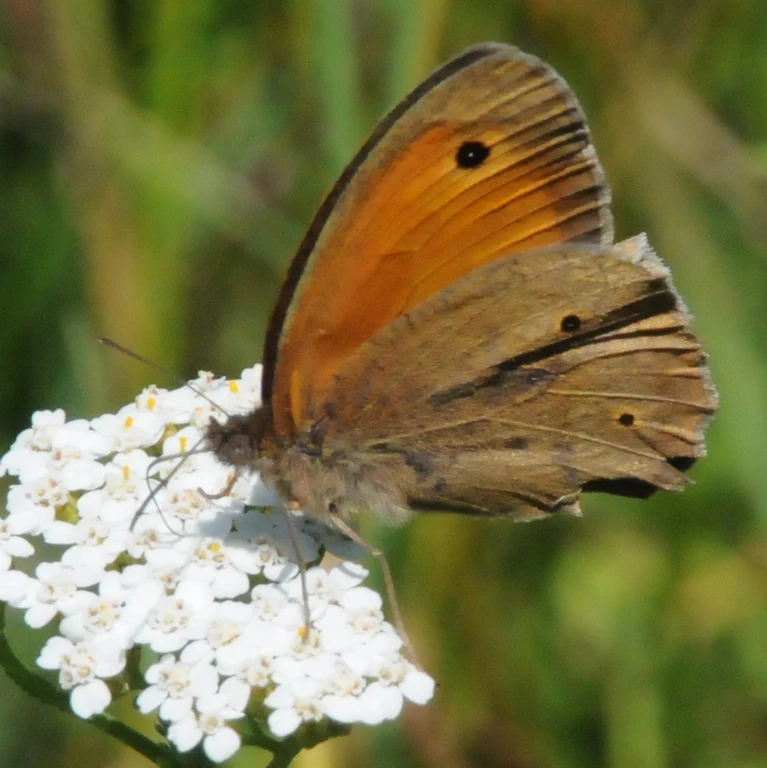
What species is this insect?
Maniola jurtina
